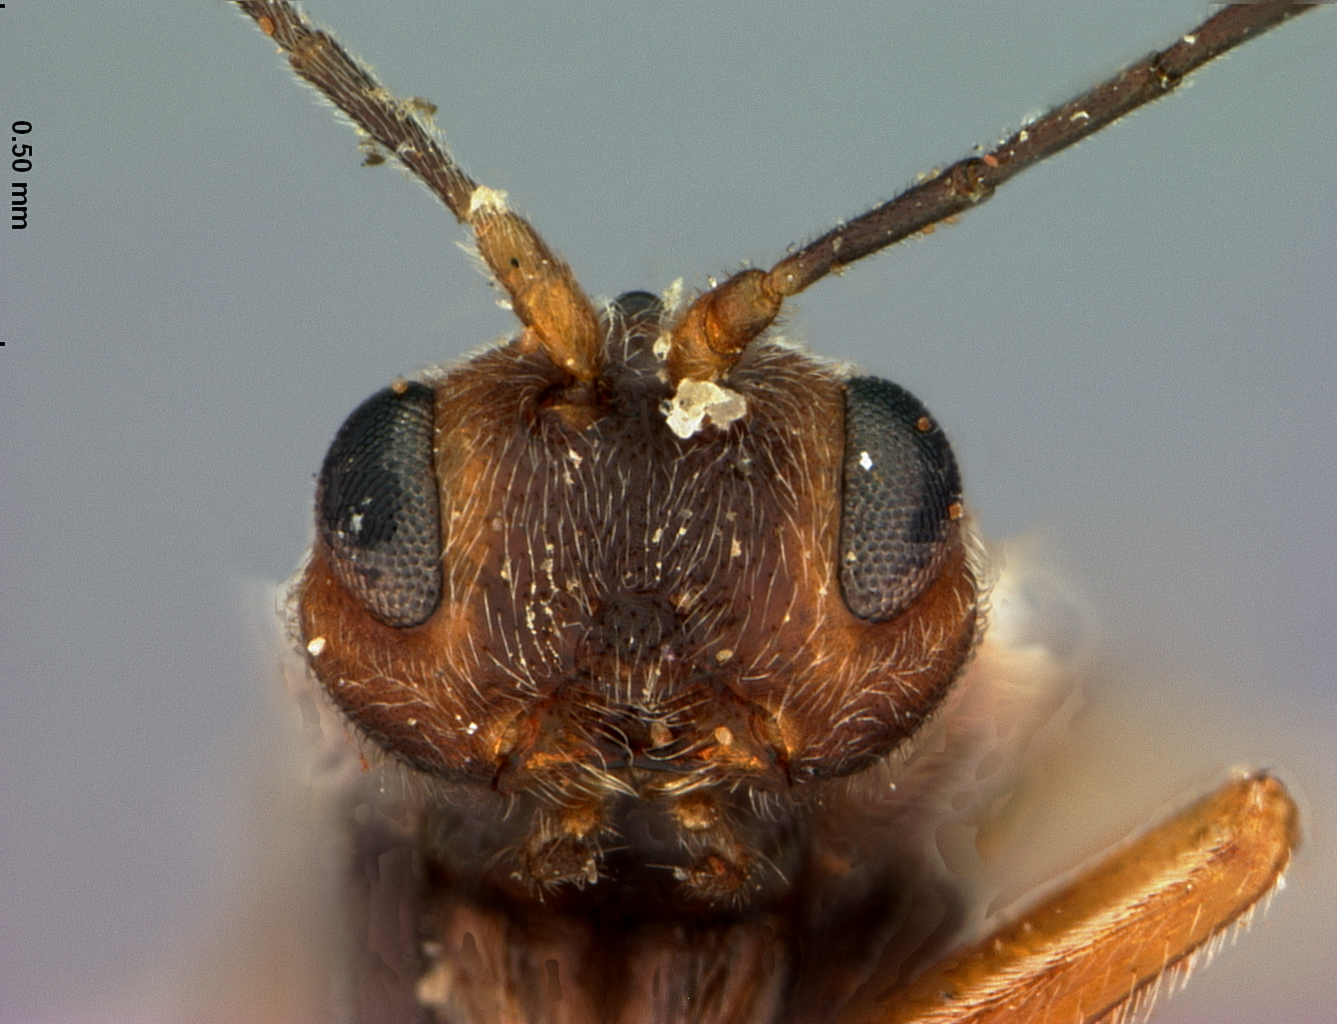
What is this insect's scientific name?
Holcaspis truckeensis
